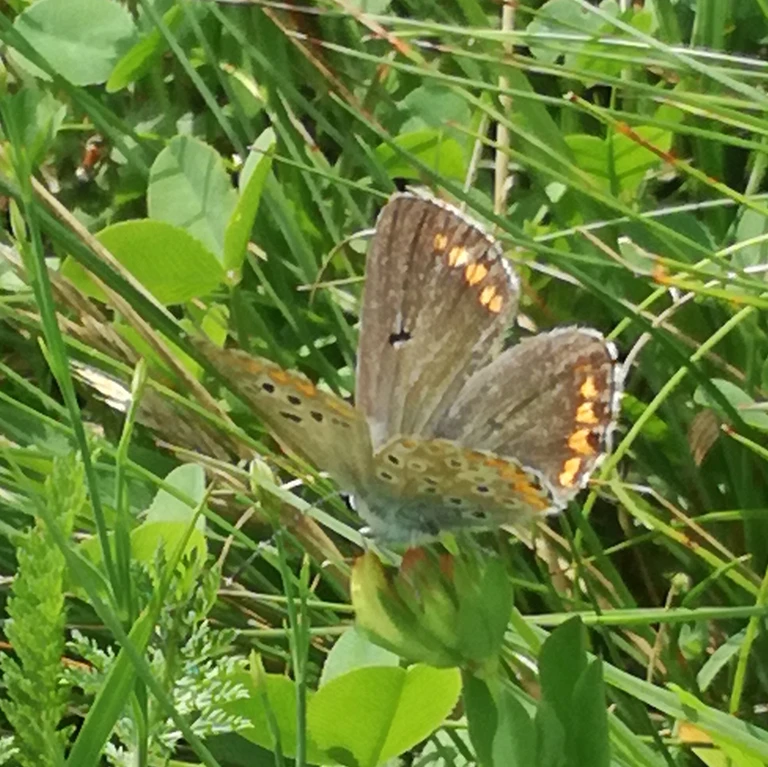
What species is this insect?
Aricia agestis/artaxerxes
